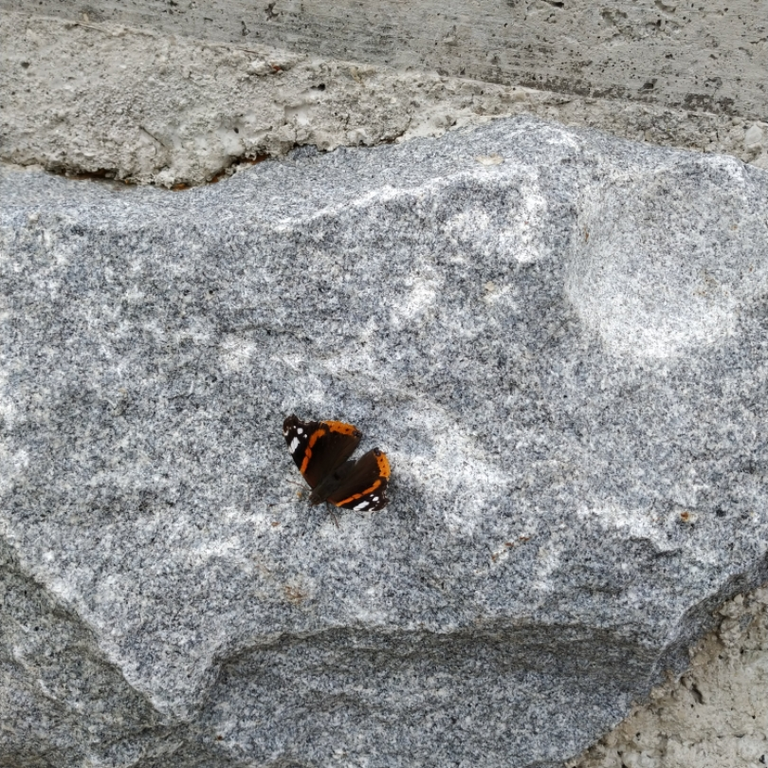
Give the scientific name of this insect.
Vanessa atalanta
